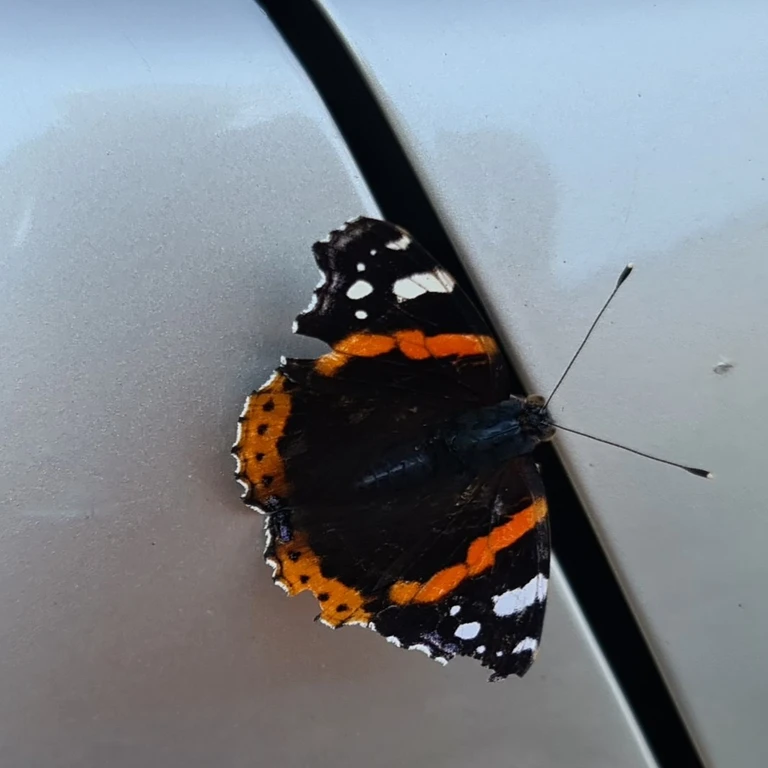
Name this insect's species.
Vanessa atalanta
